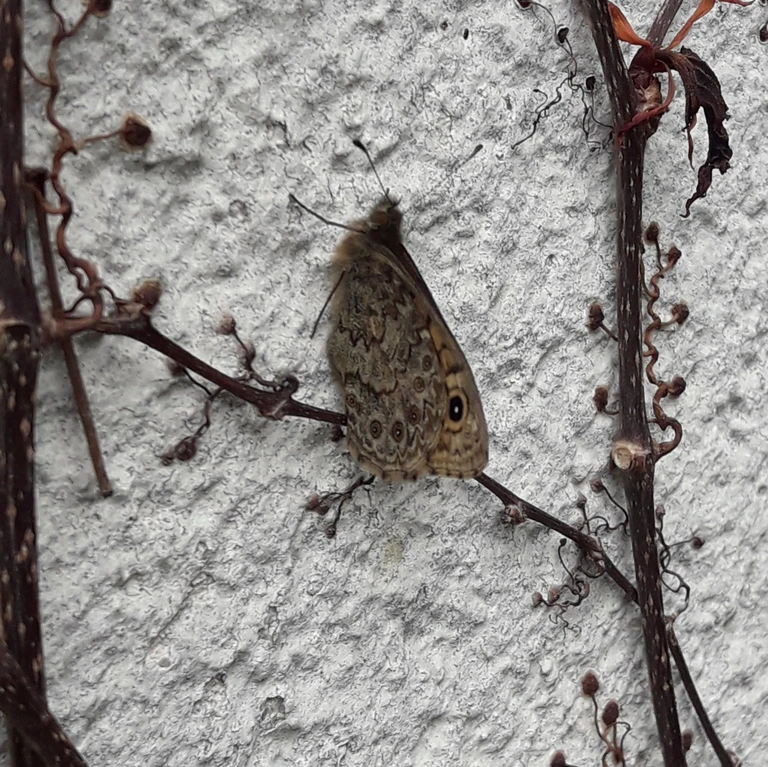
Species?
Lasiommata megera (also Pararge megera)
